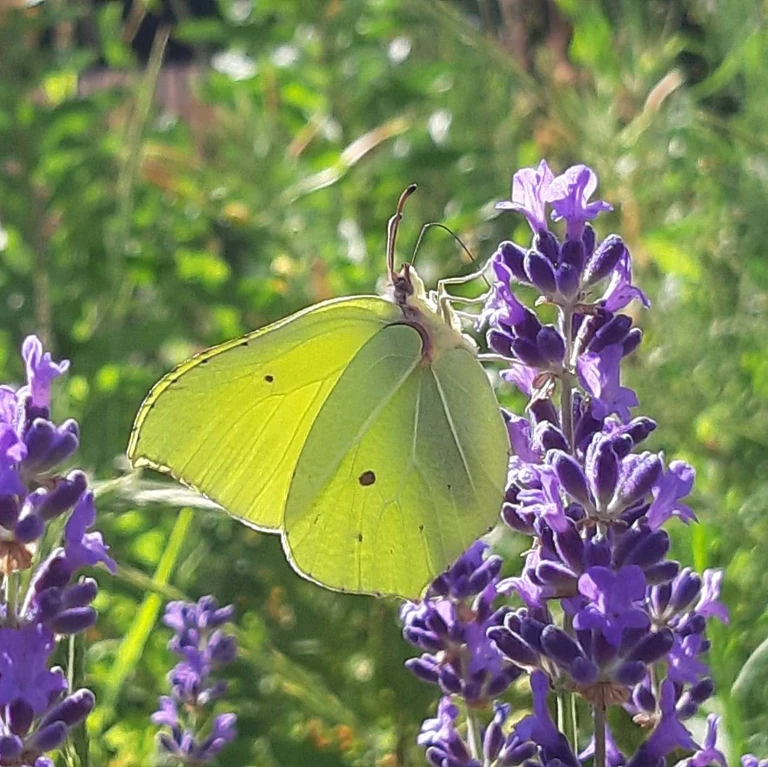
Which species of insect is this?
Gonepteryx rhamni
